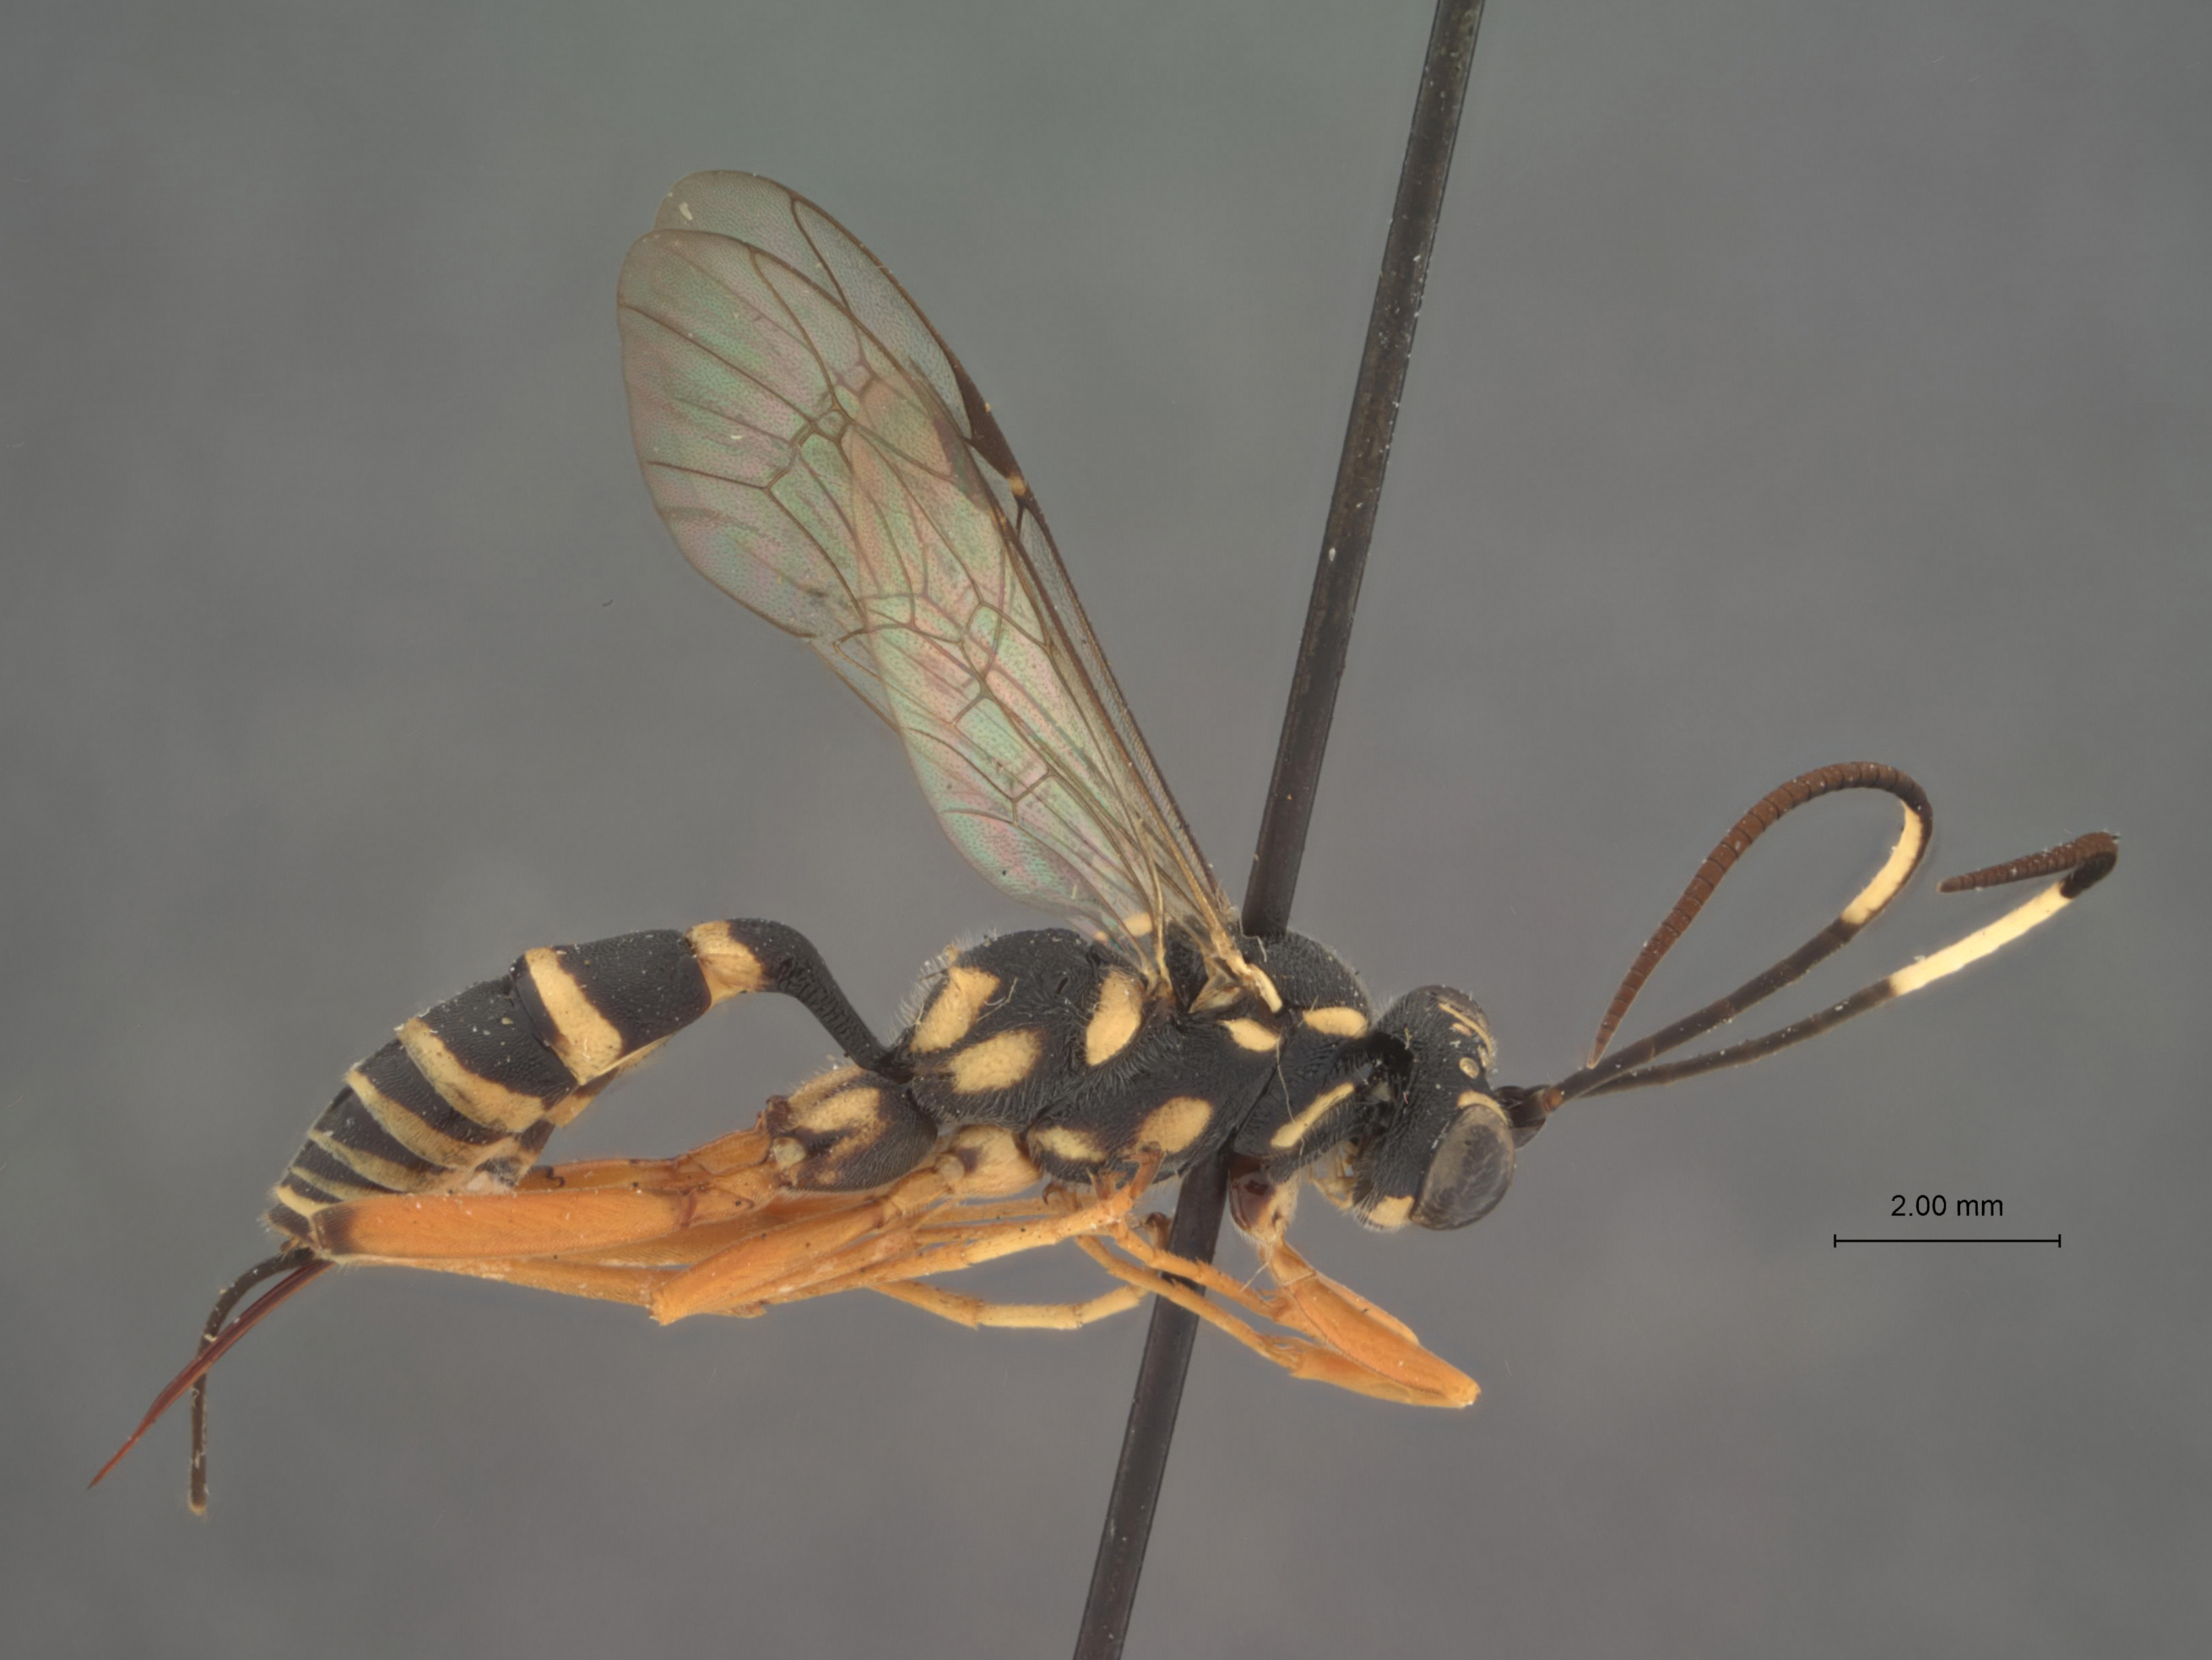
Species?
Listrognathus albomaculatus
